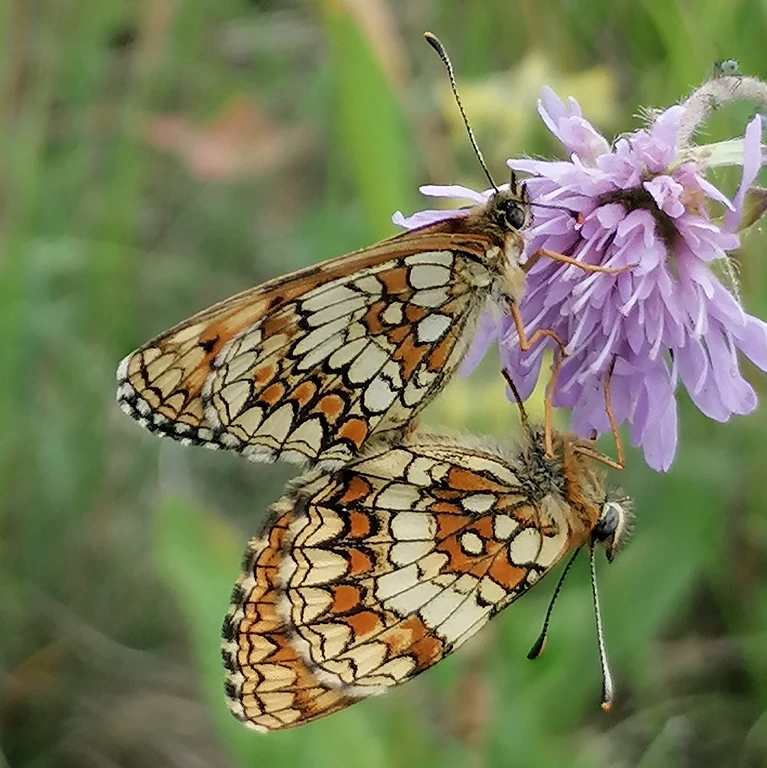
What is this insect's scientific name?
Melitaea athalia
